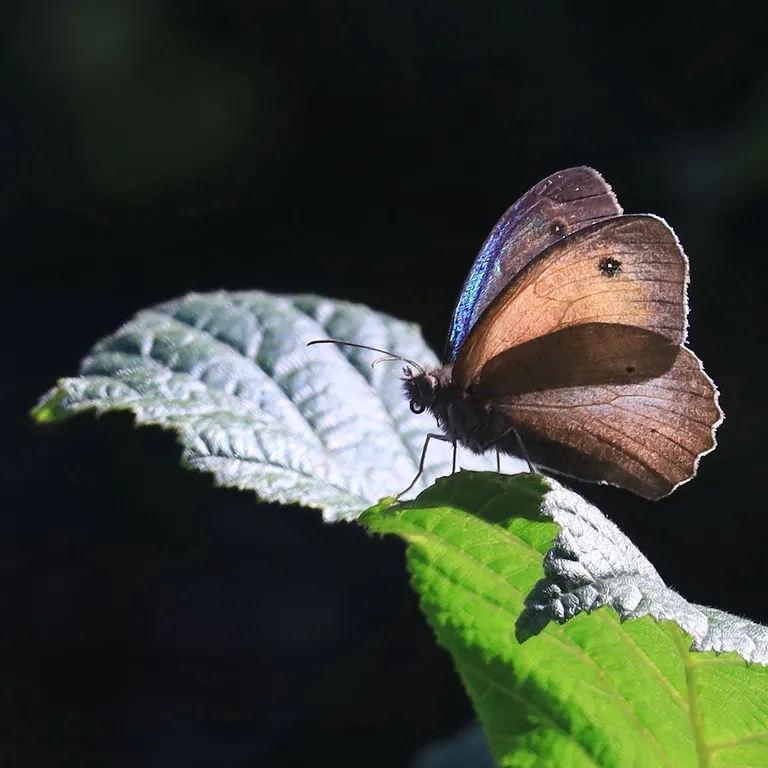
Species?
Maniola jurtina
